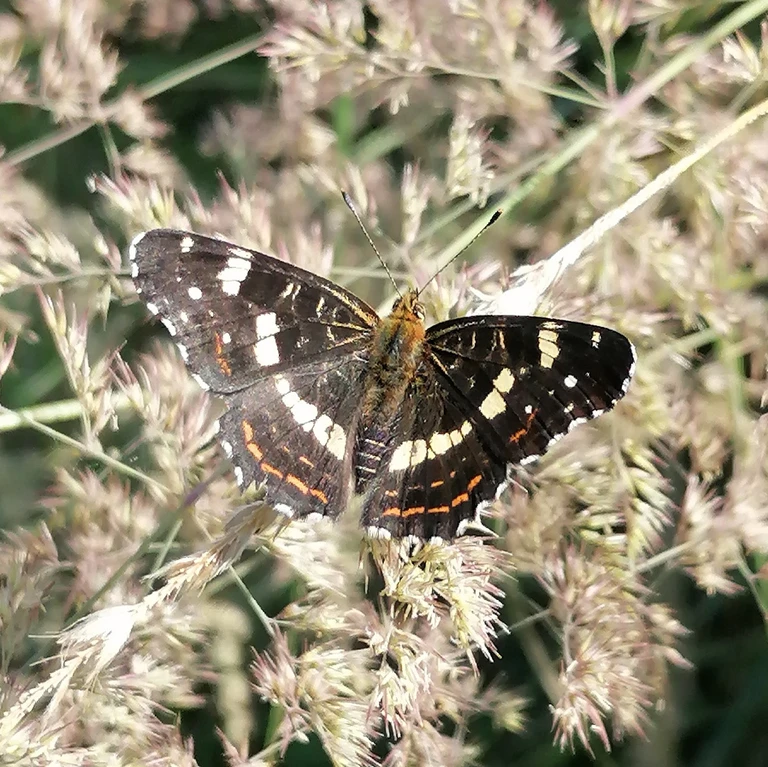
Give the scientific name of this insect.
Araschnia levana
